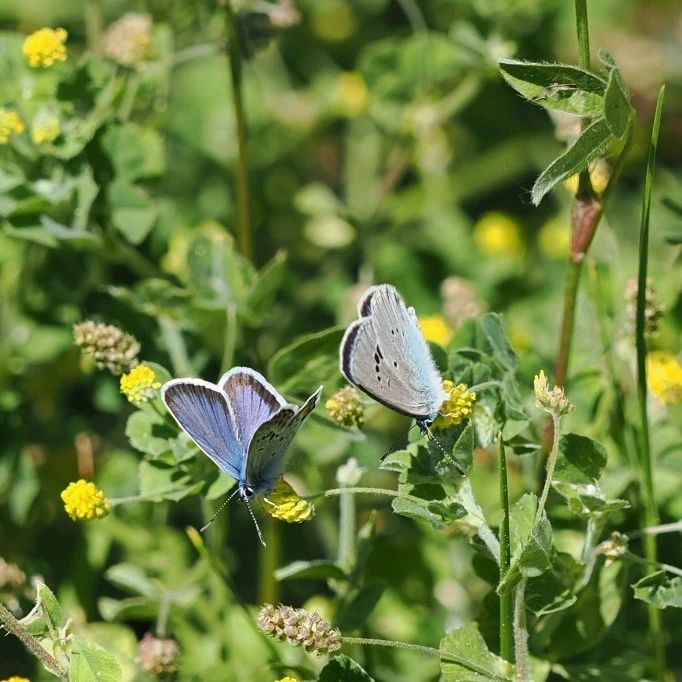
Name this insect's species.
Glaucopsyche alexis
